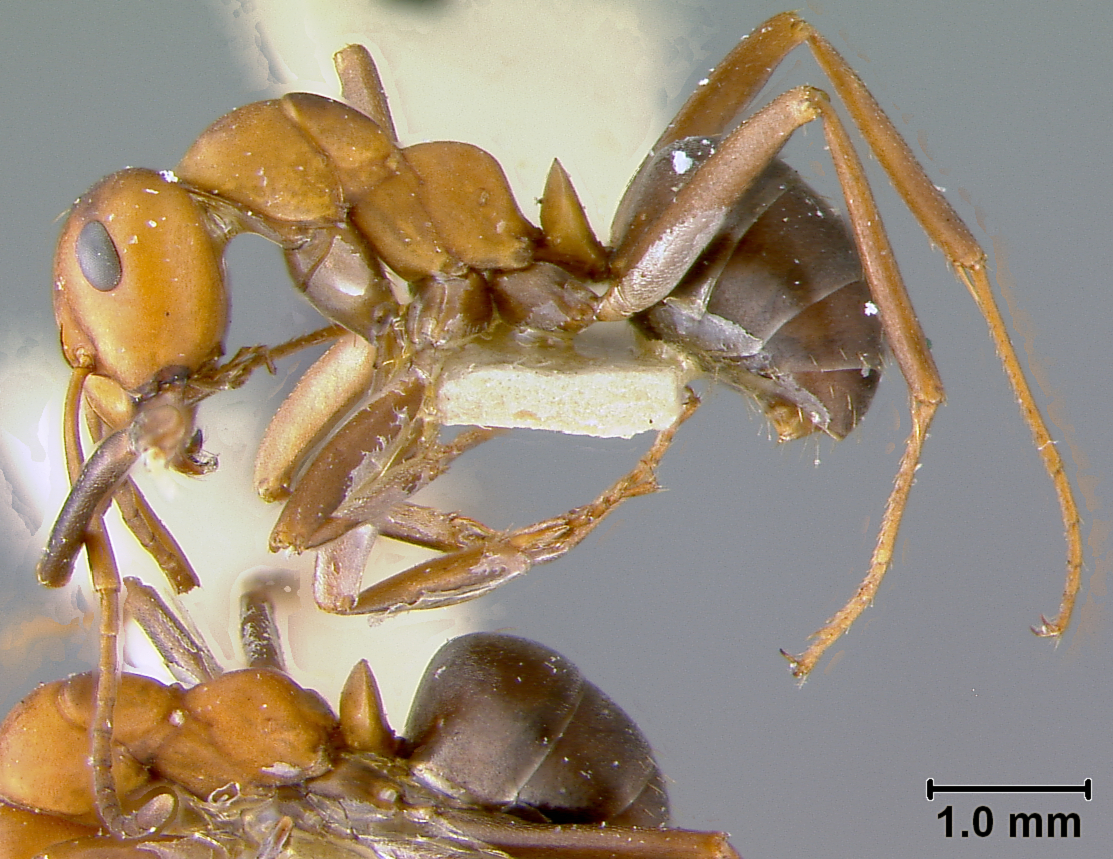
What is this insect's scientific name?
Formica microgyna
